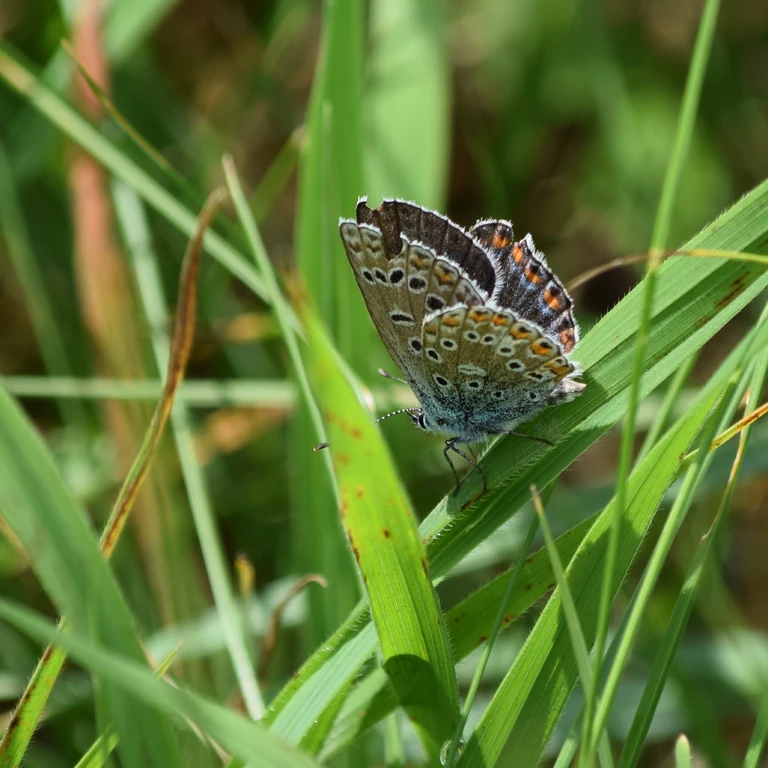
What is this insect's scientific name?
Polyommatus icarus
